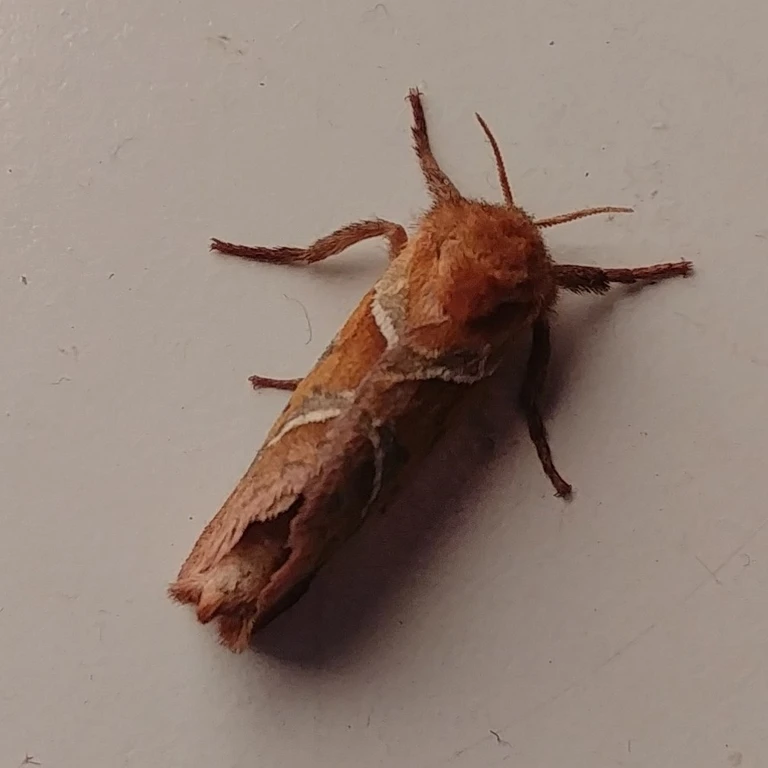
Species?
Triodia sylvina
